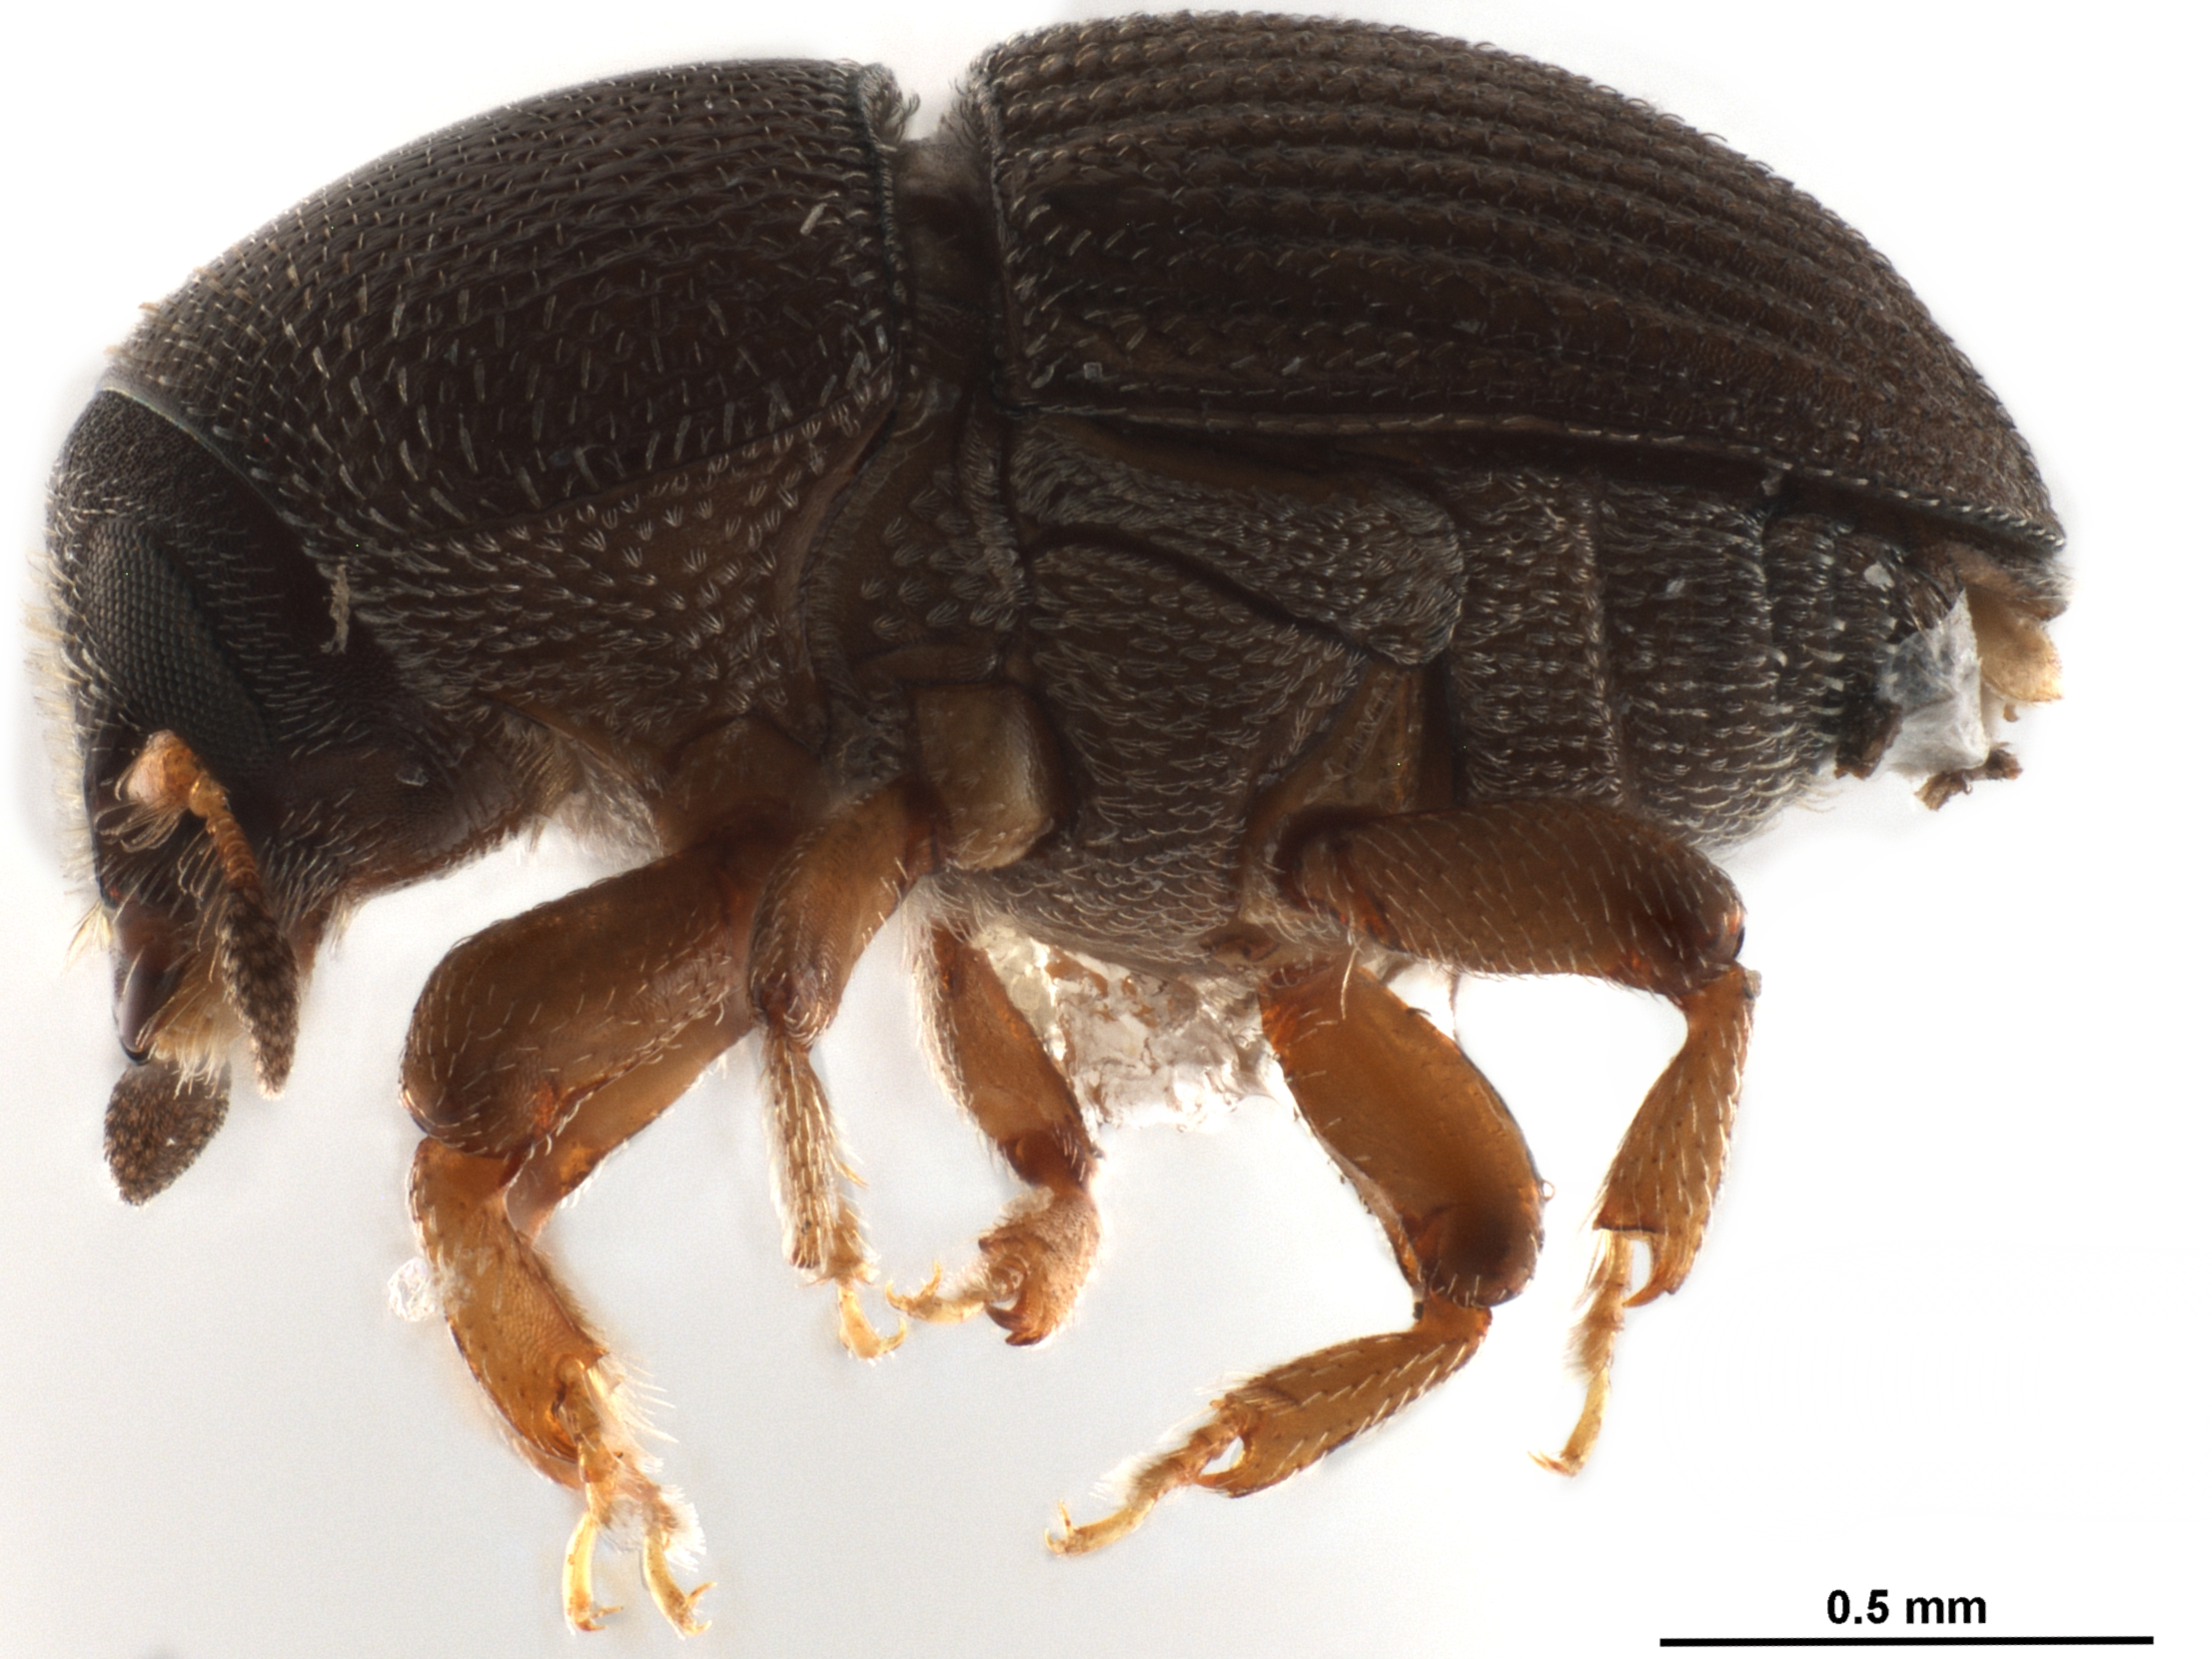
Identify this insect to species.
Ceratolepis maculicornis
